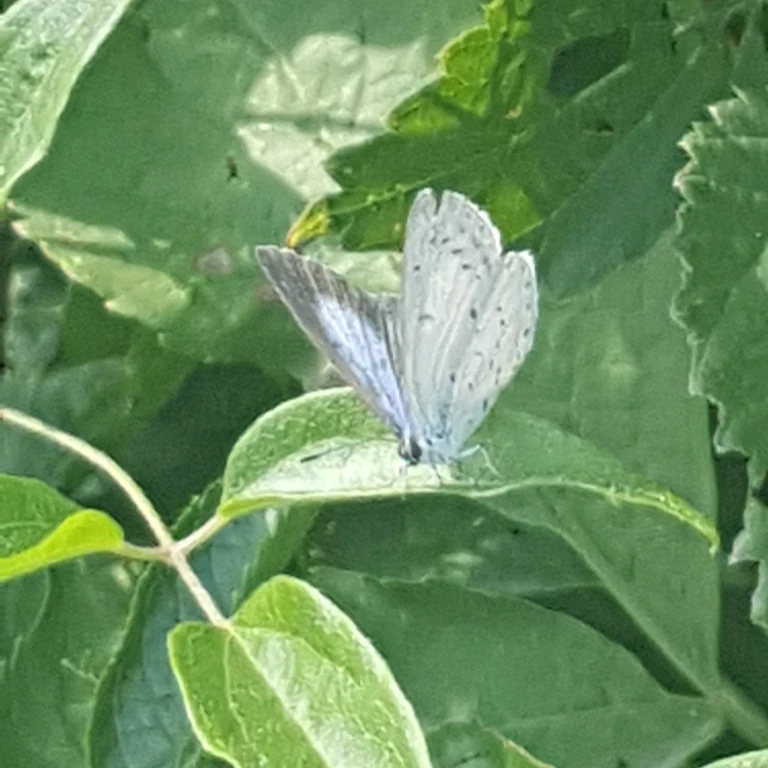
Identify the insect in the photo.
Celastrina argiolus
